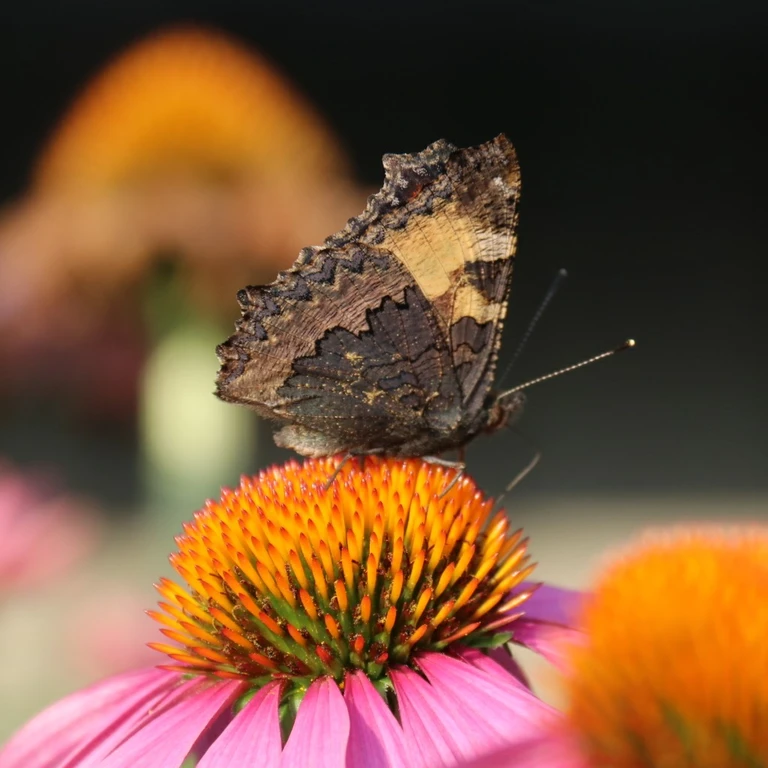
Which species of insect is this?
Aglais urticae
